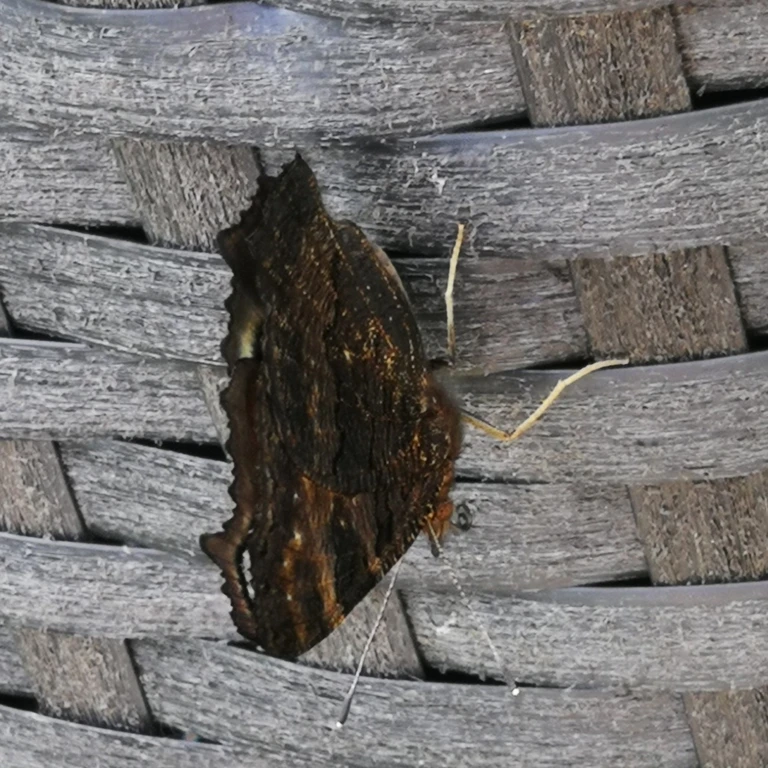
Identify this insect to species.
Aglais io
